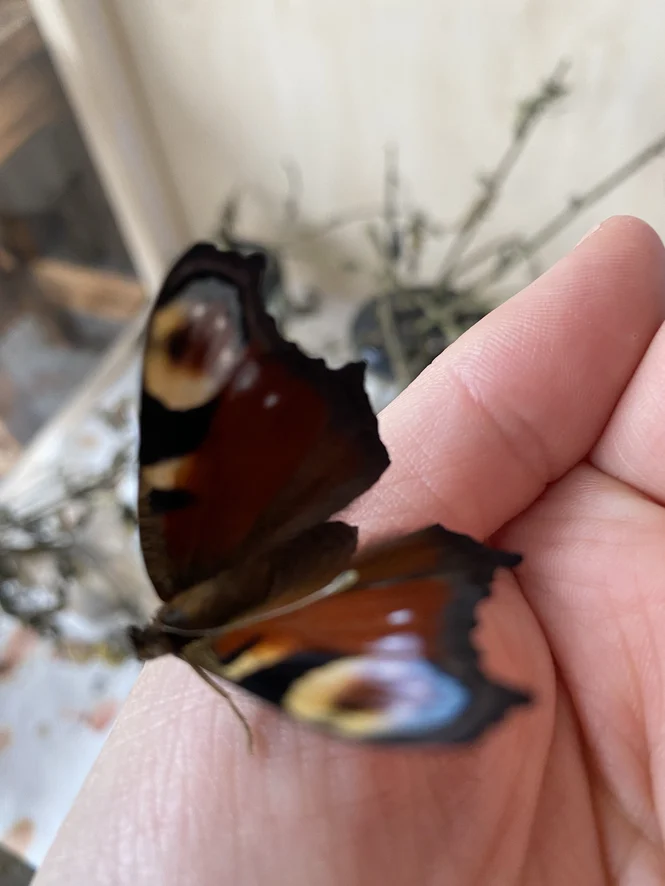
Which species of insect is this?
Aglais io
